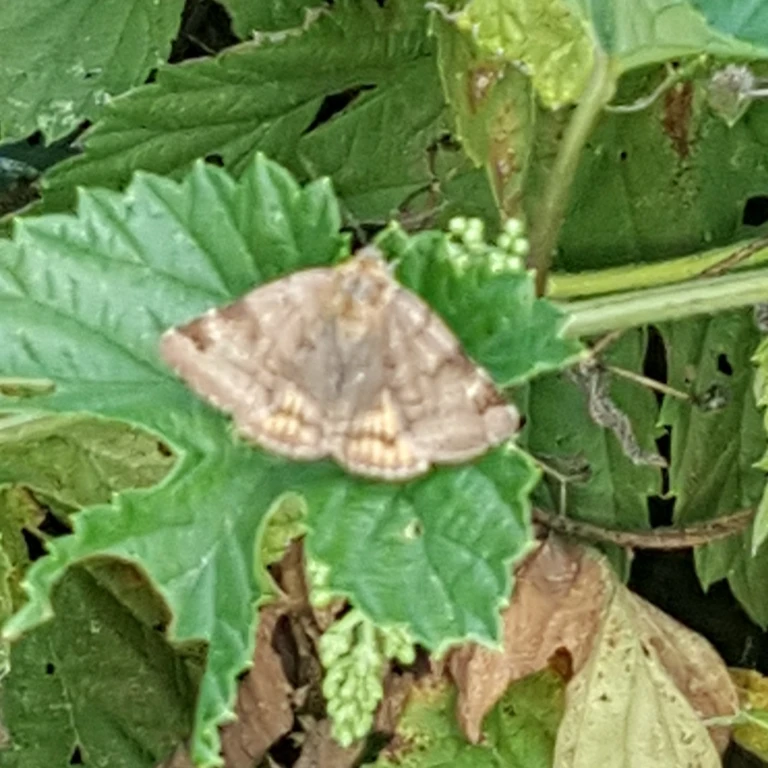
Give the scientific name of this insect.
Euclidia glyphica
